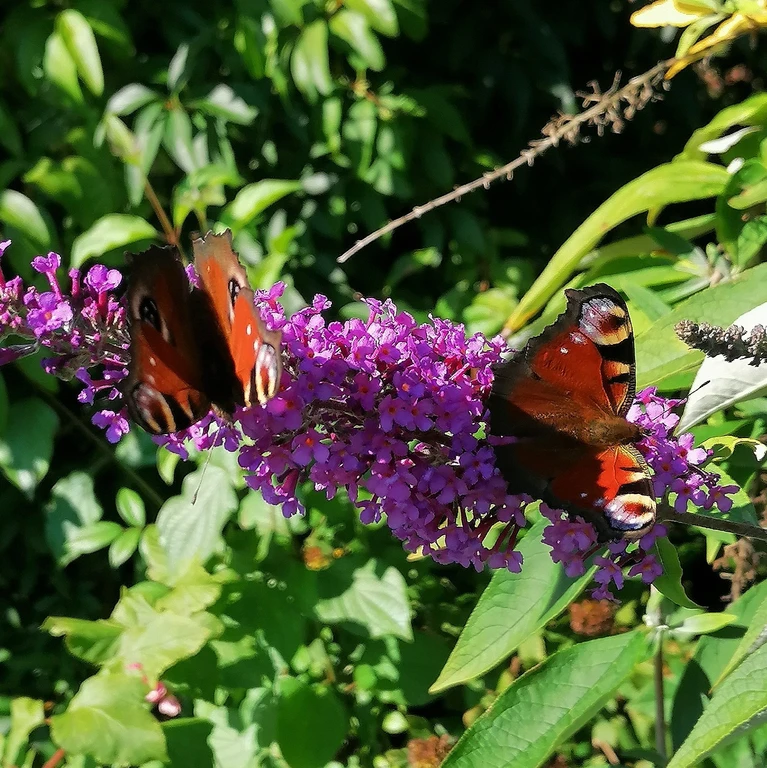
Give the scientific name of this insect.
Aglais io
